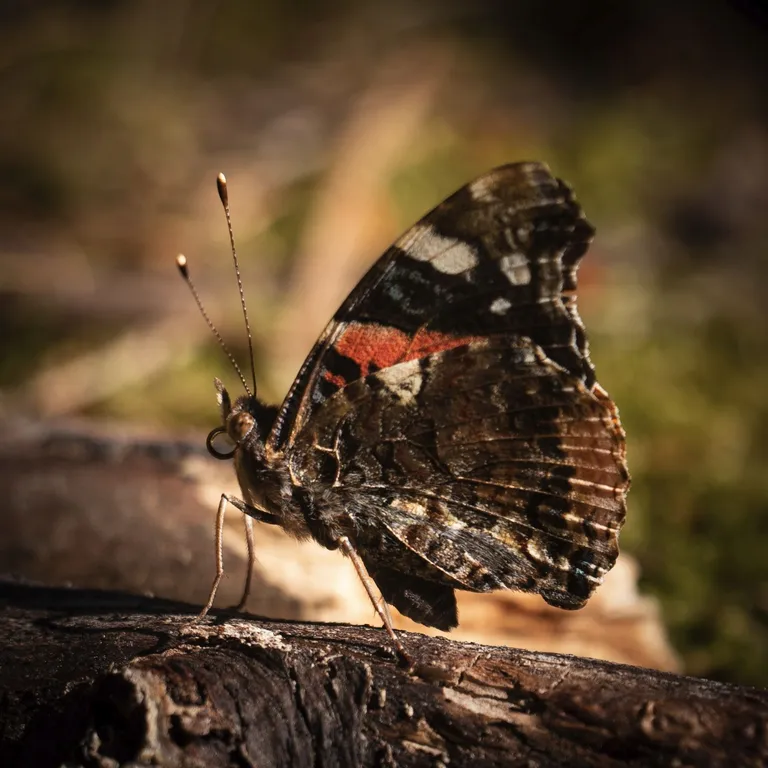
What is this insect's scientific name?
Vanessa atalanta
